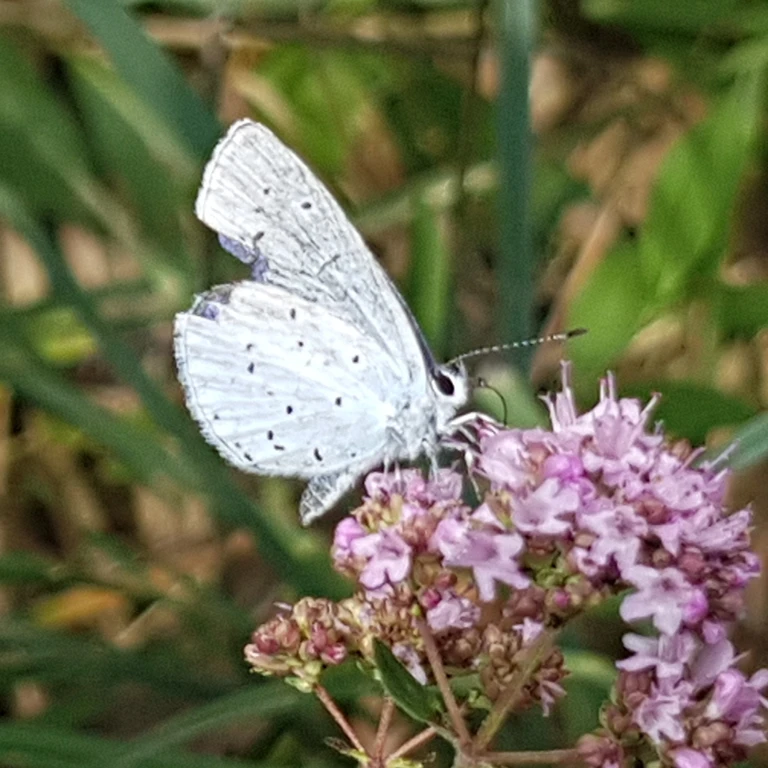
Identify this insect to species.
Celastrina argiolus
